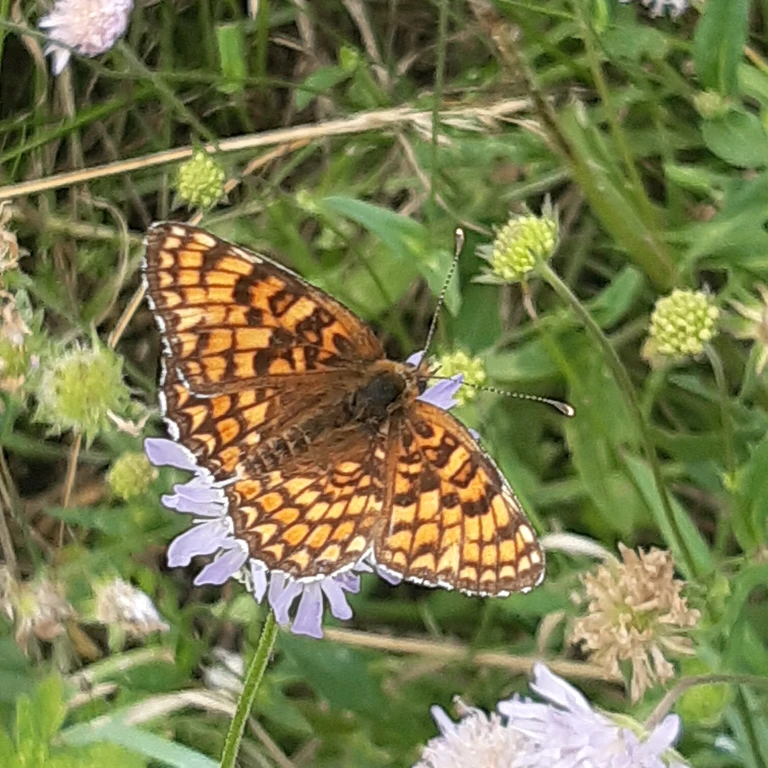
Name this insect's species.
Melitaea phoebe
